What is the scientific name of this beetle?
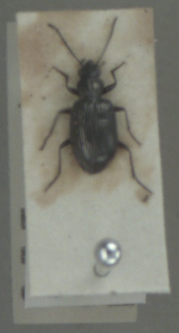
Bembidion punctulatum
